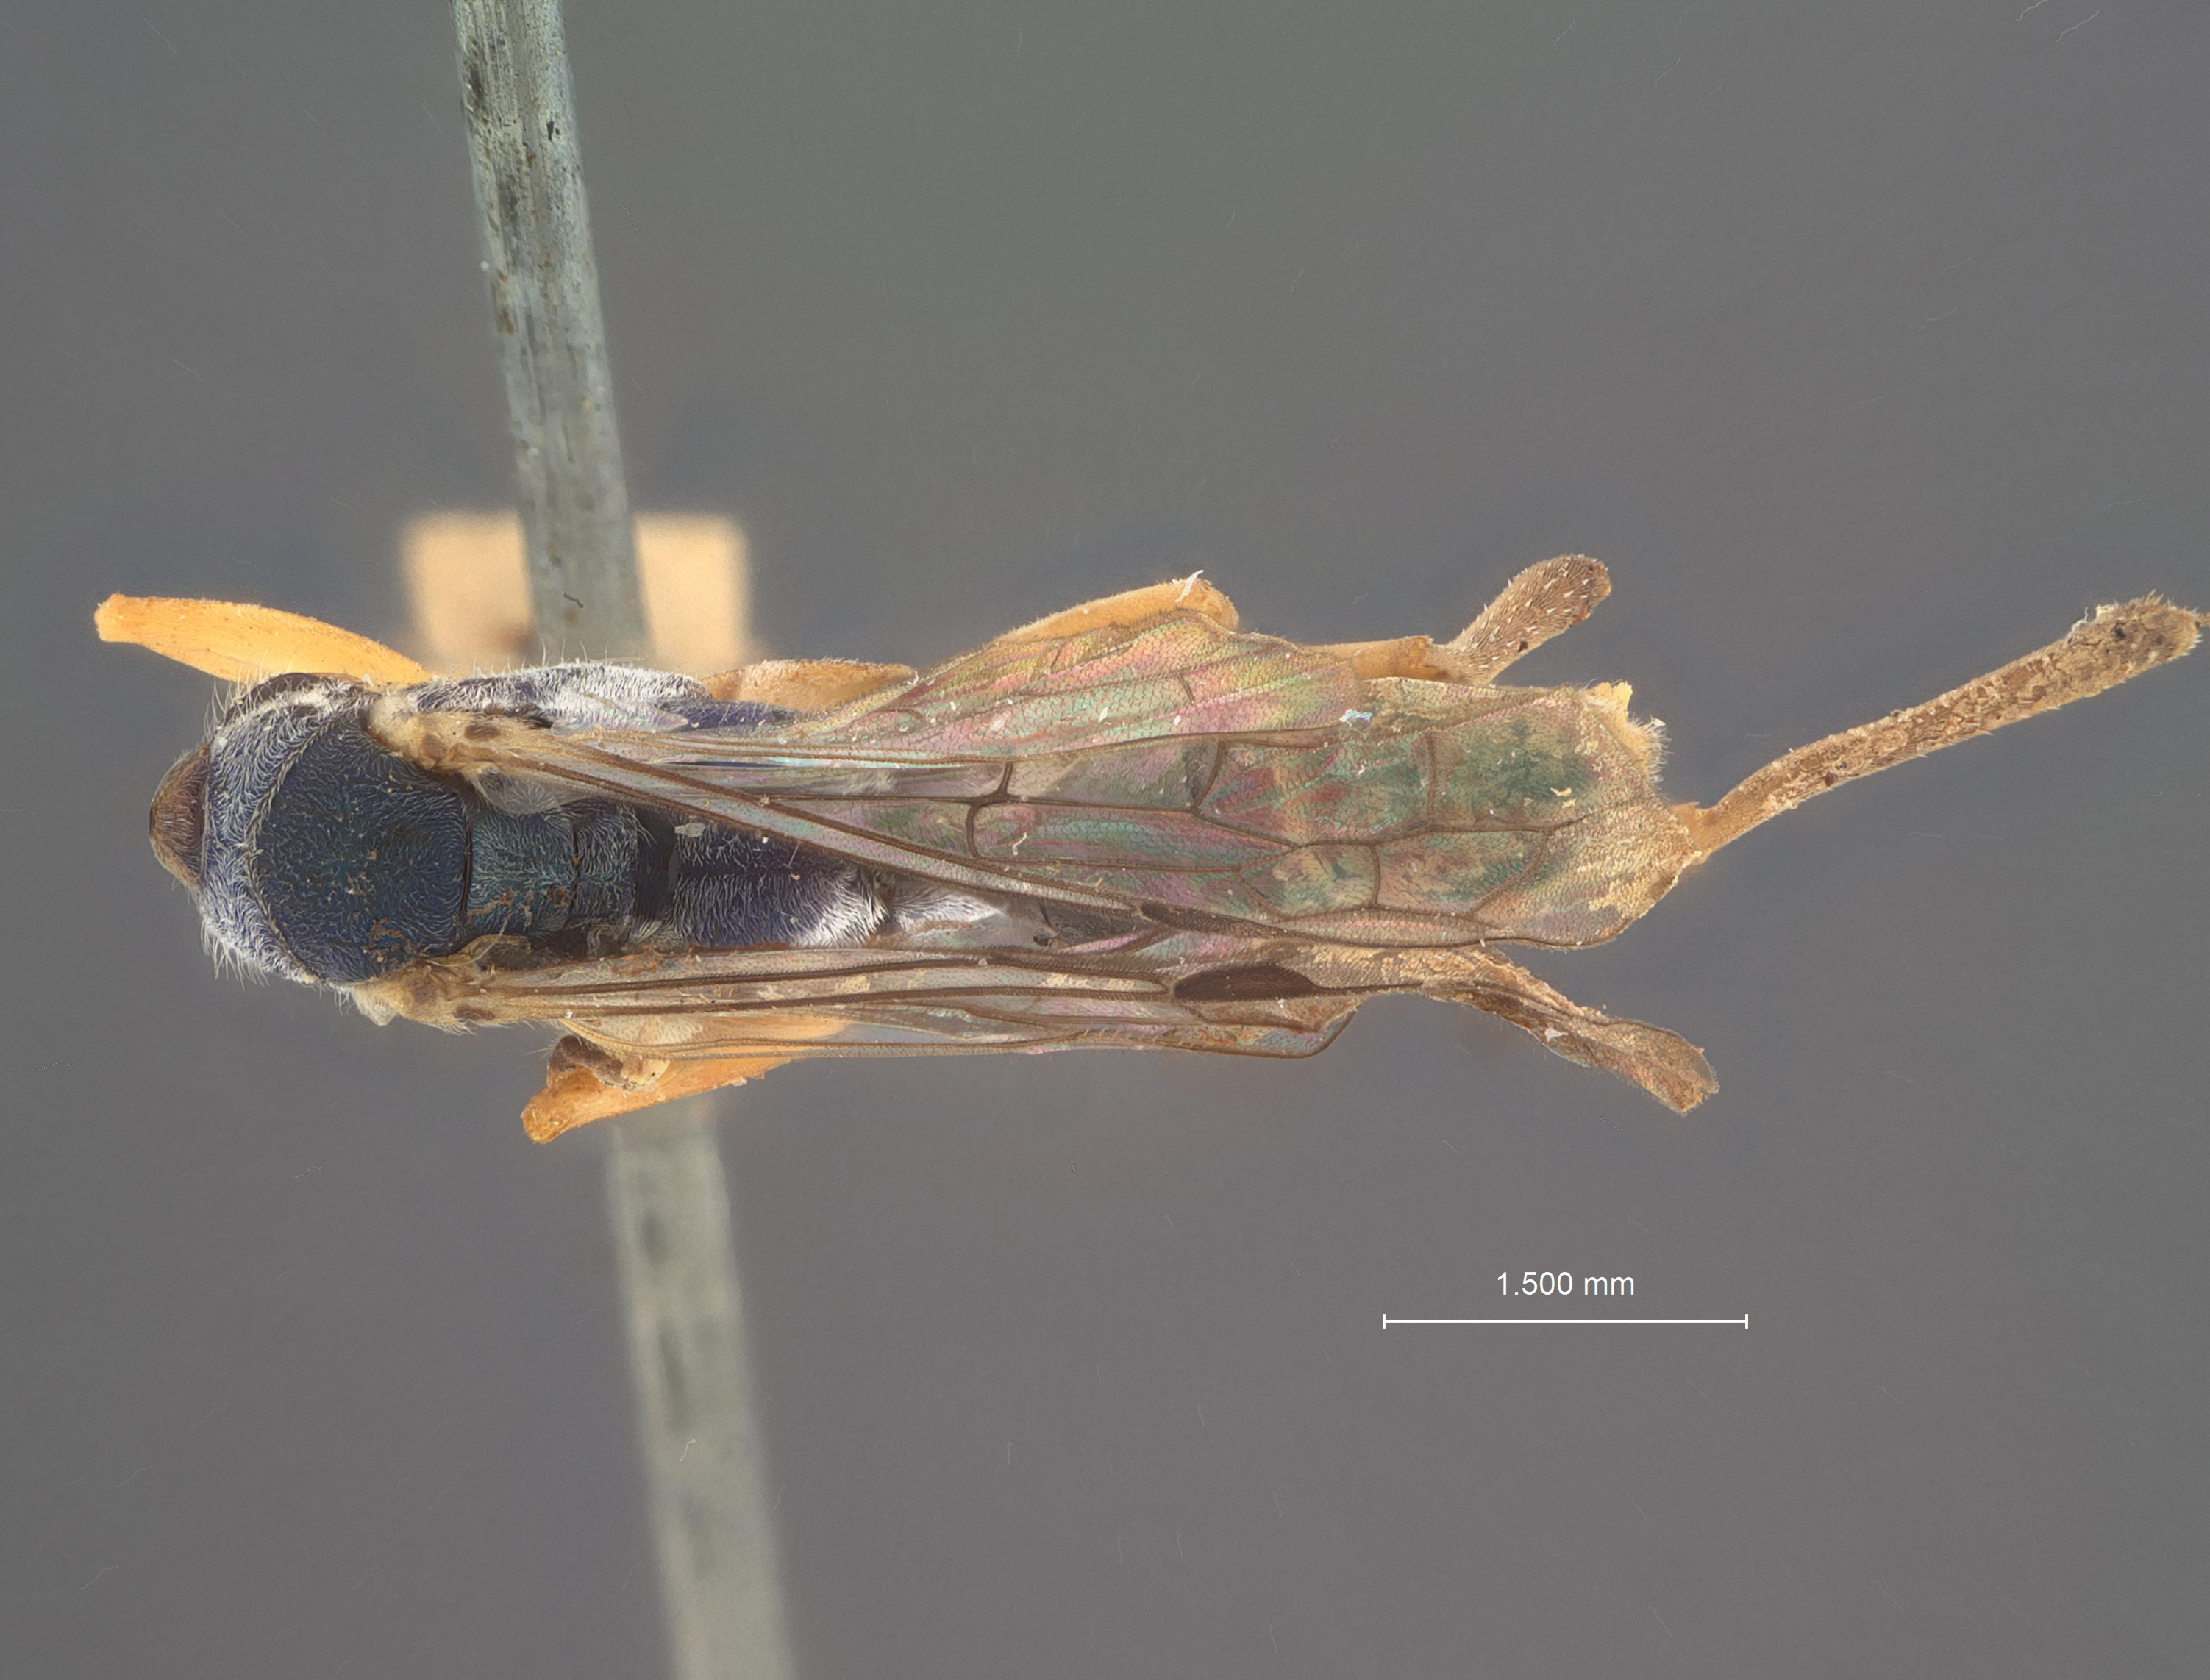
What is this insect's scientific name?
Auplopus woodi
